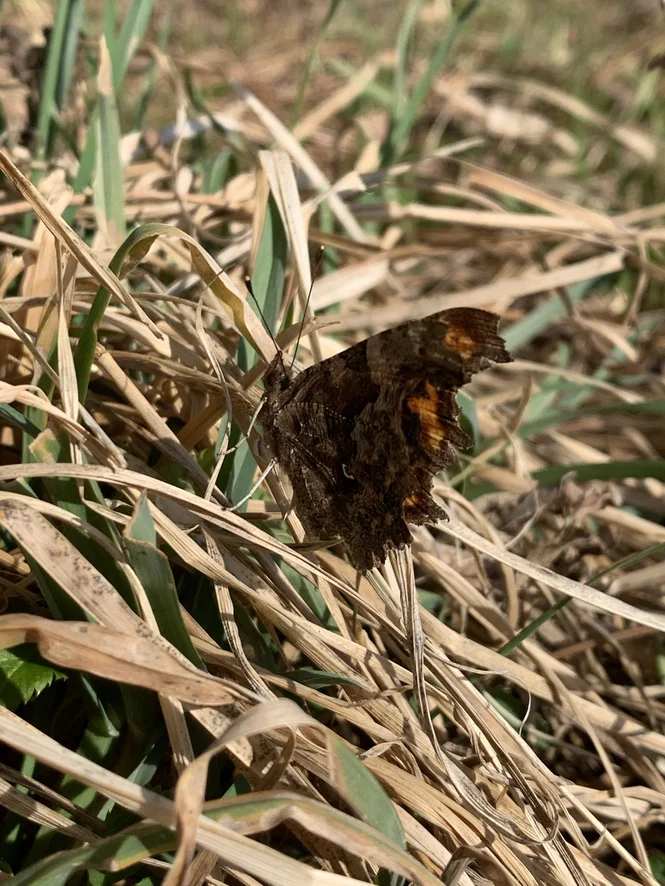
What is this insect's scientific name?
Polygonia c-album
